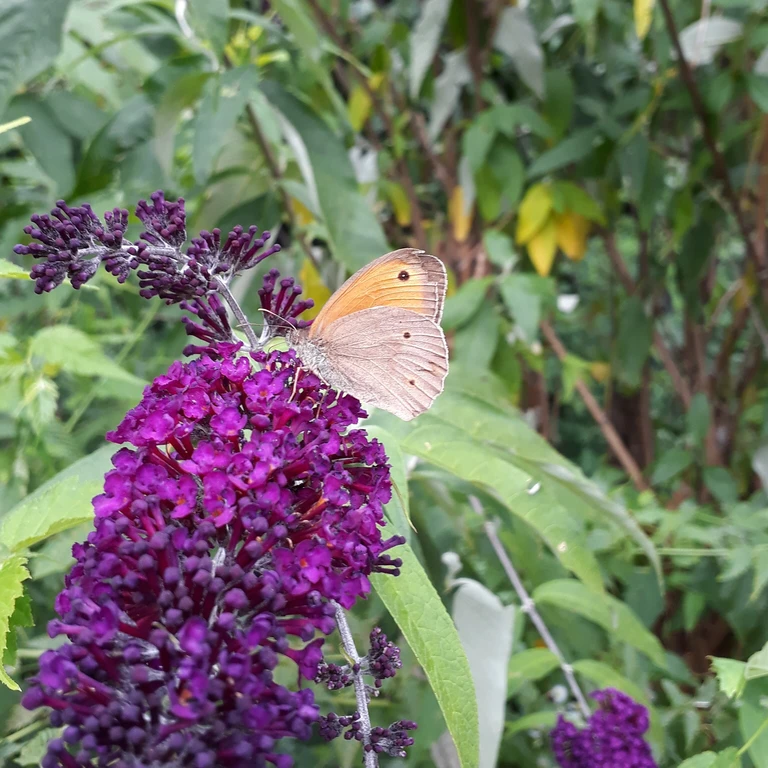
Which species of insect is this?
Maniola jurtina
